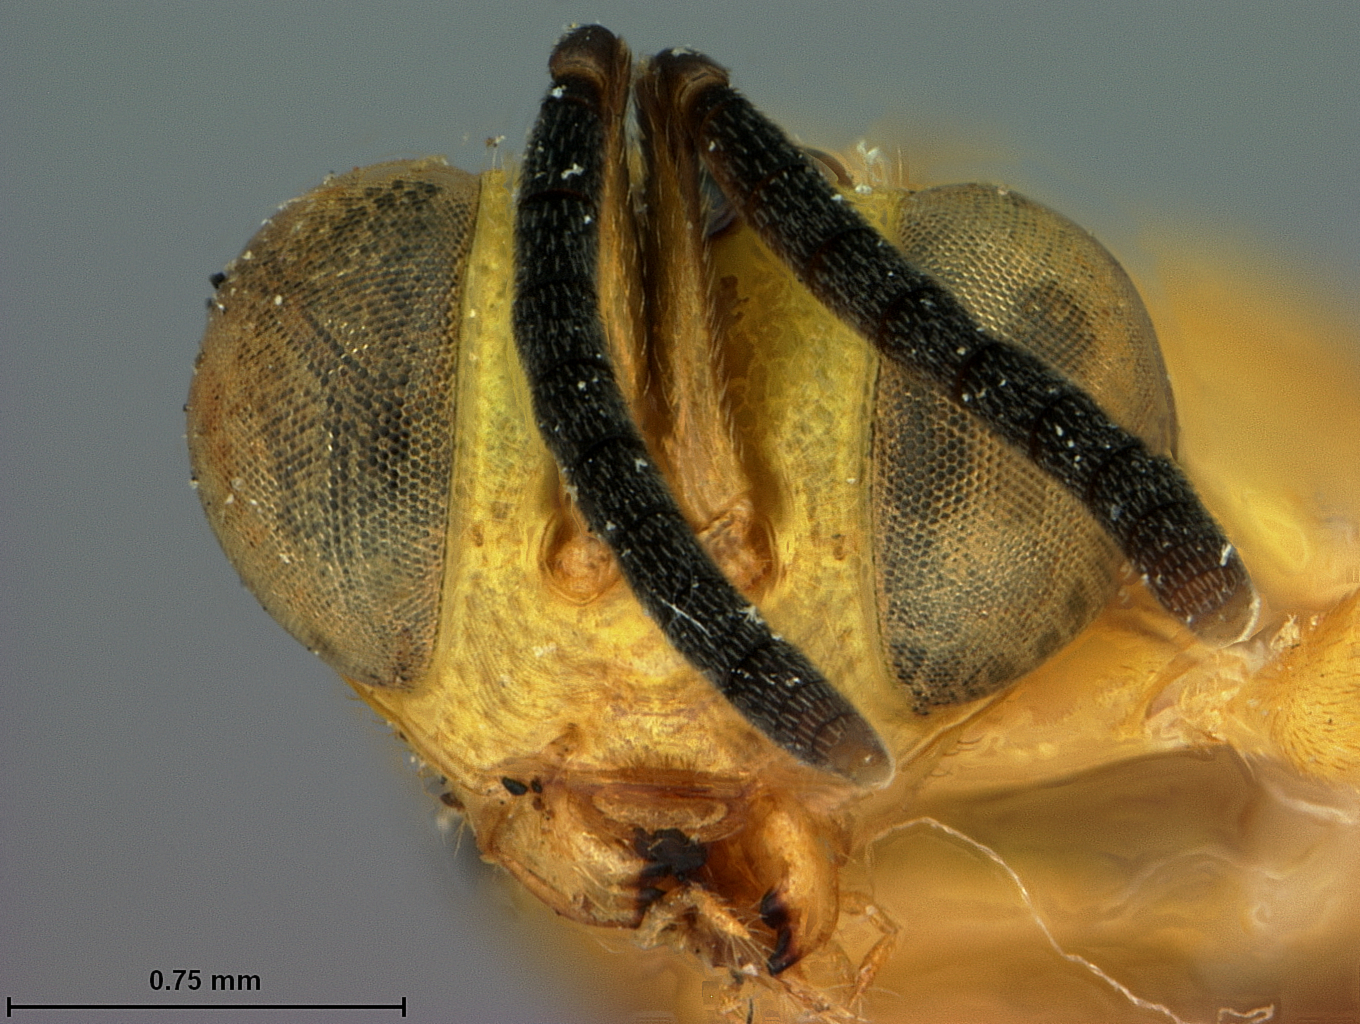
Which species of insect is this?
Spilochalcis fulleri
